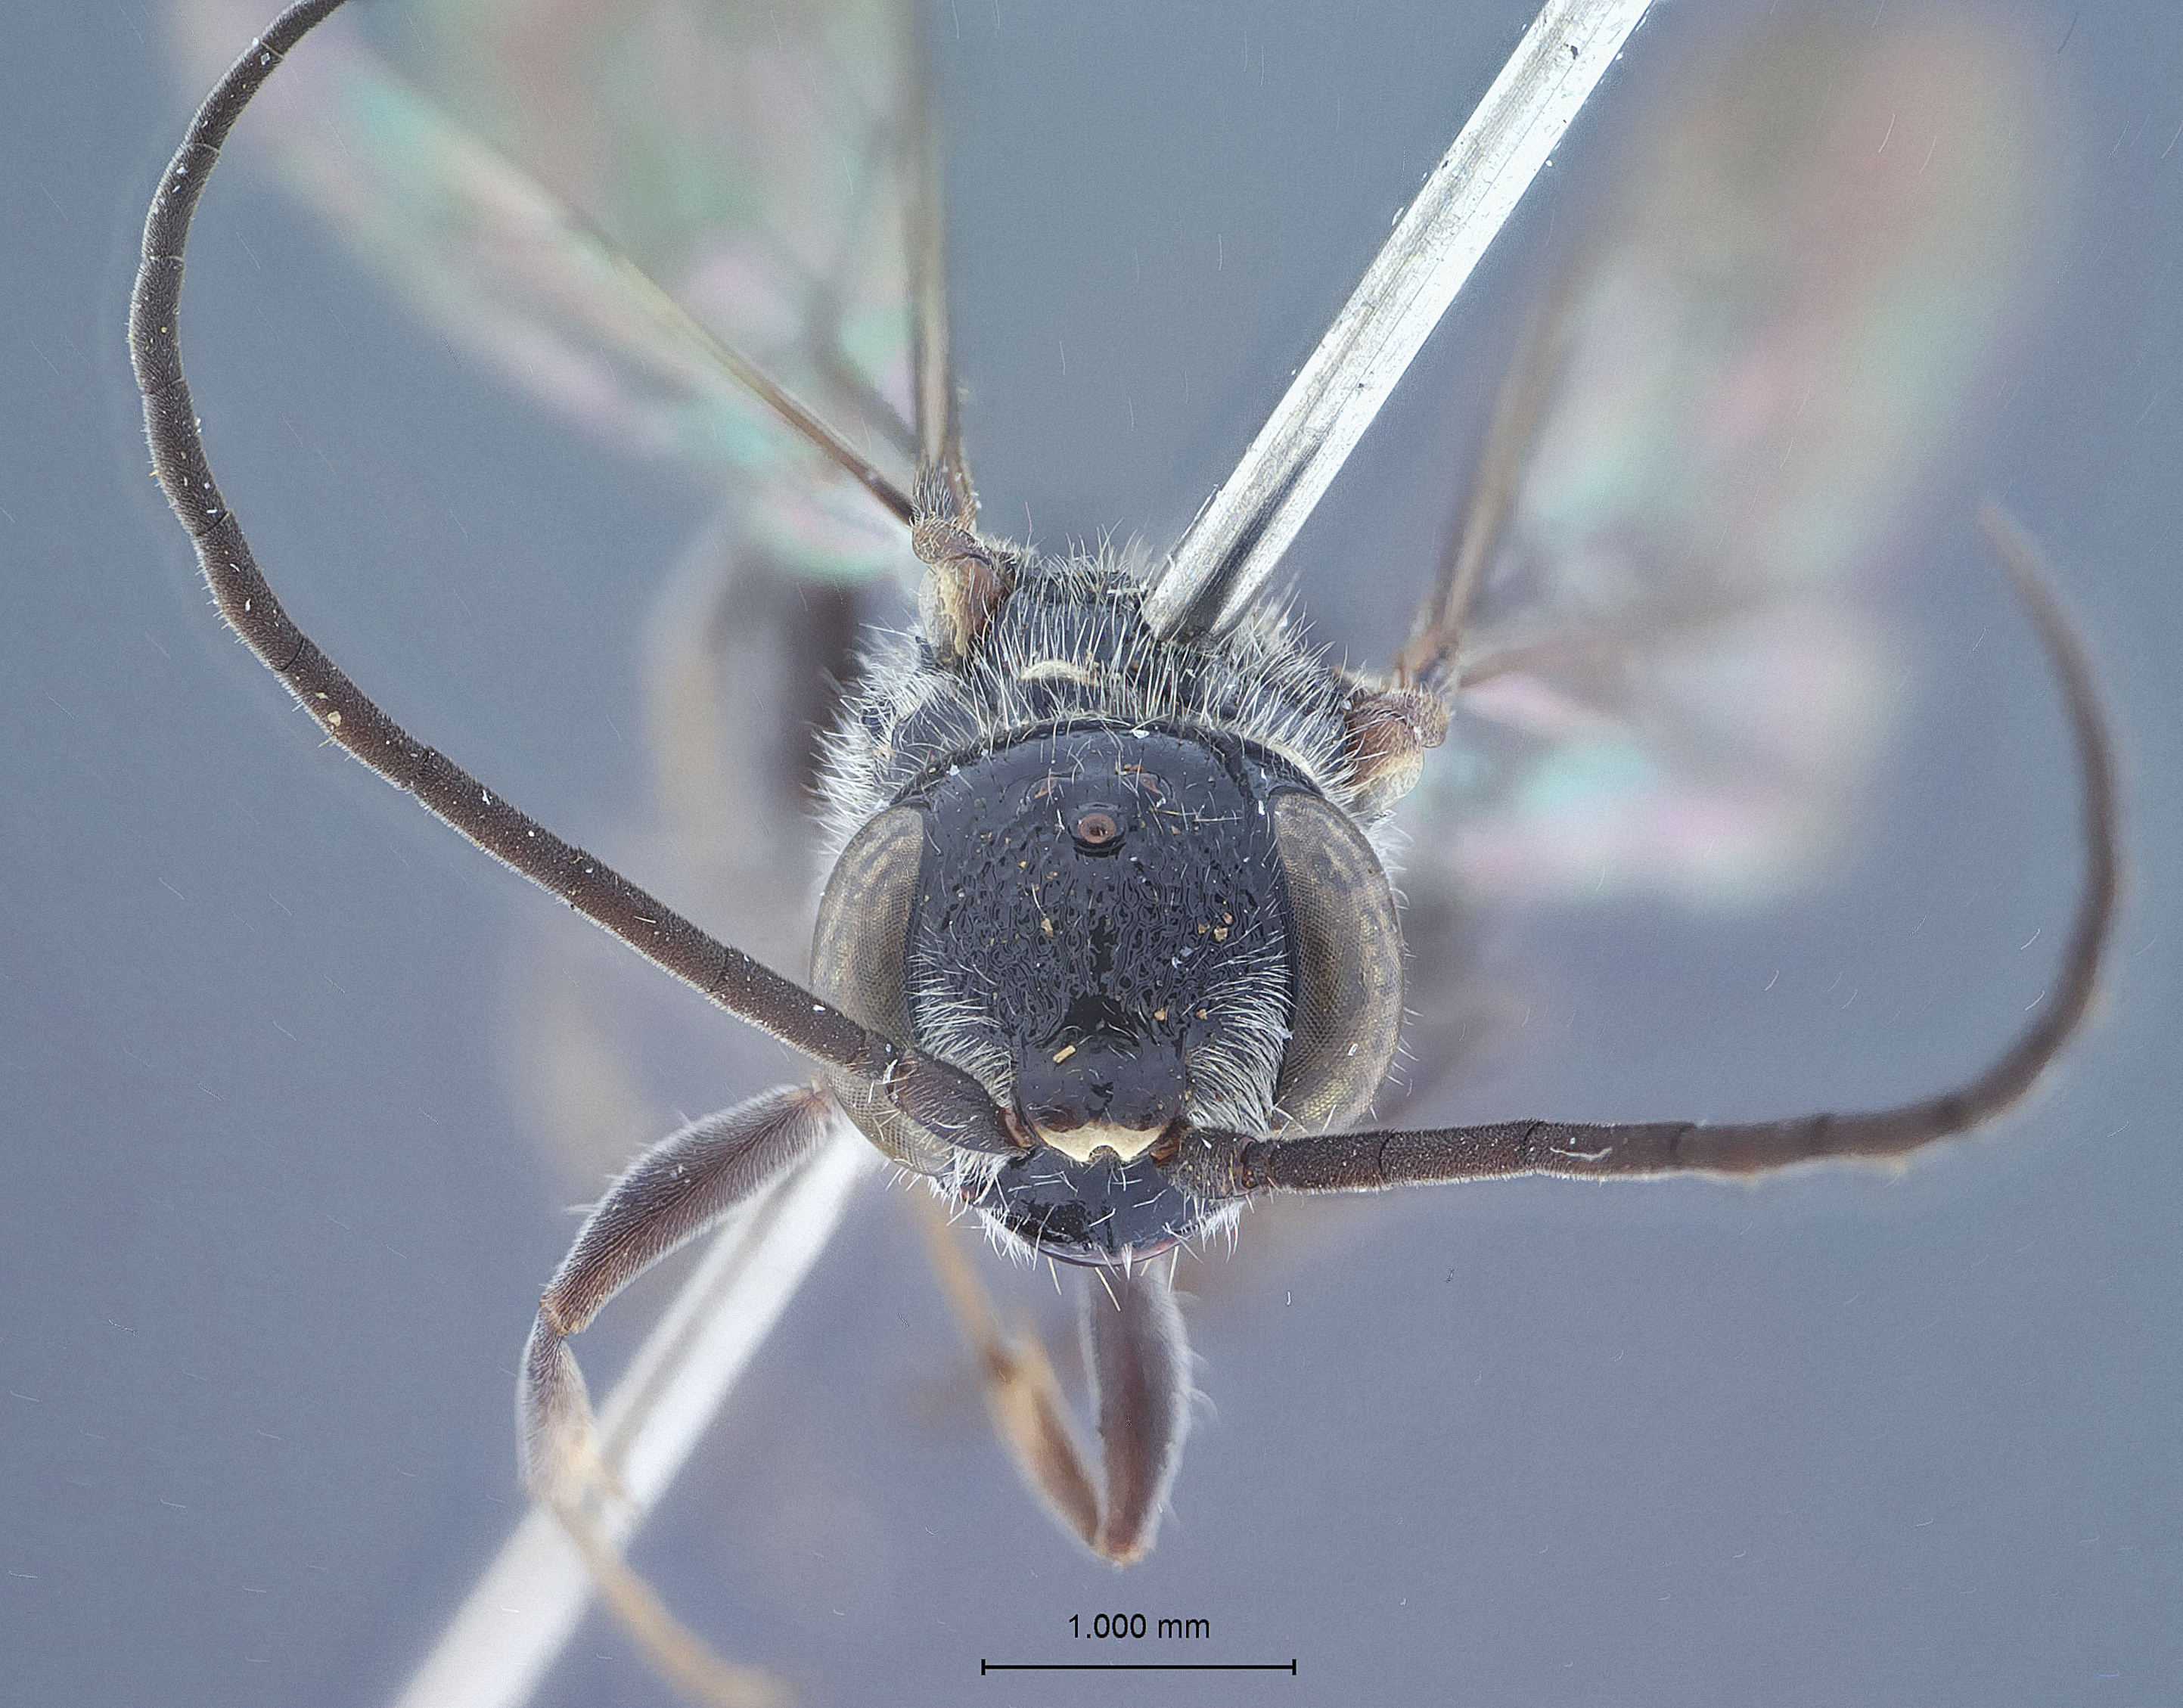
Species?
Dolichurus palawanensis
